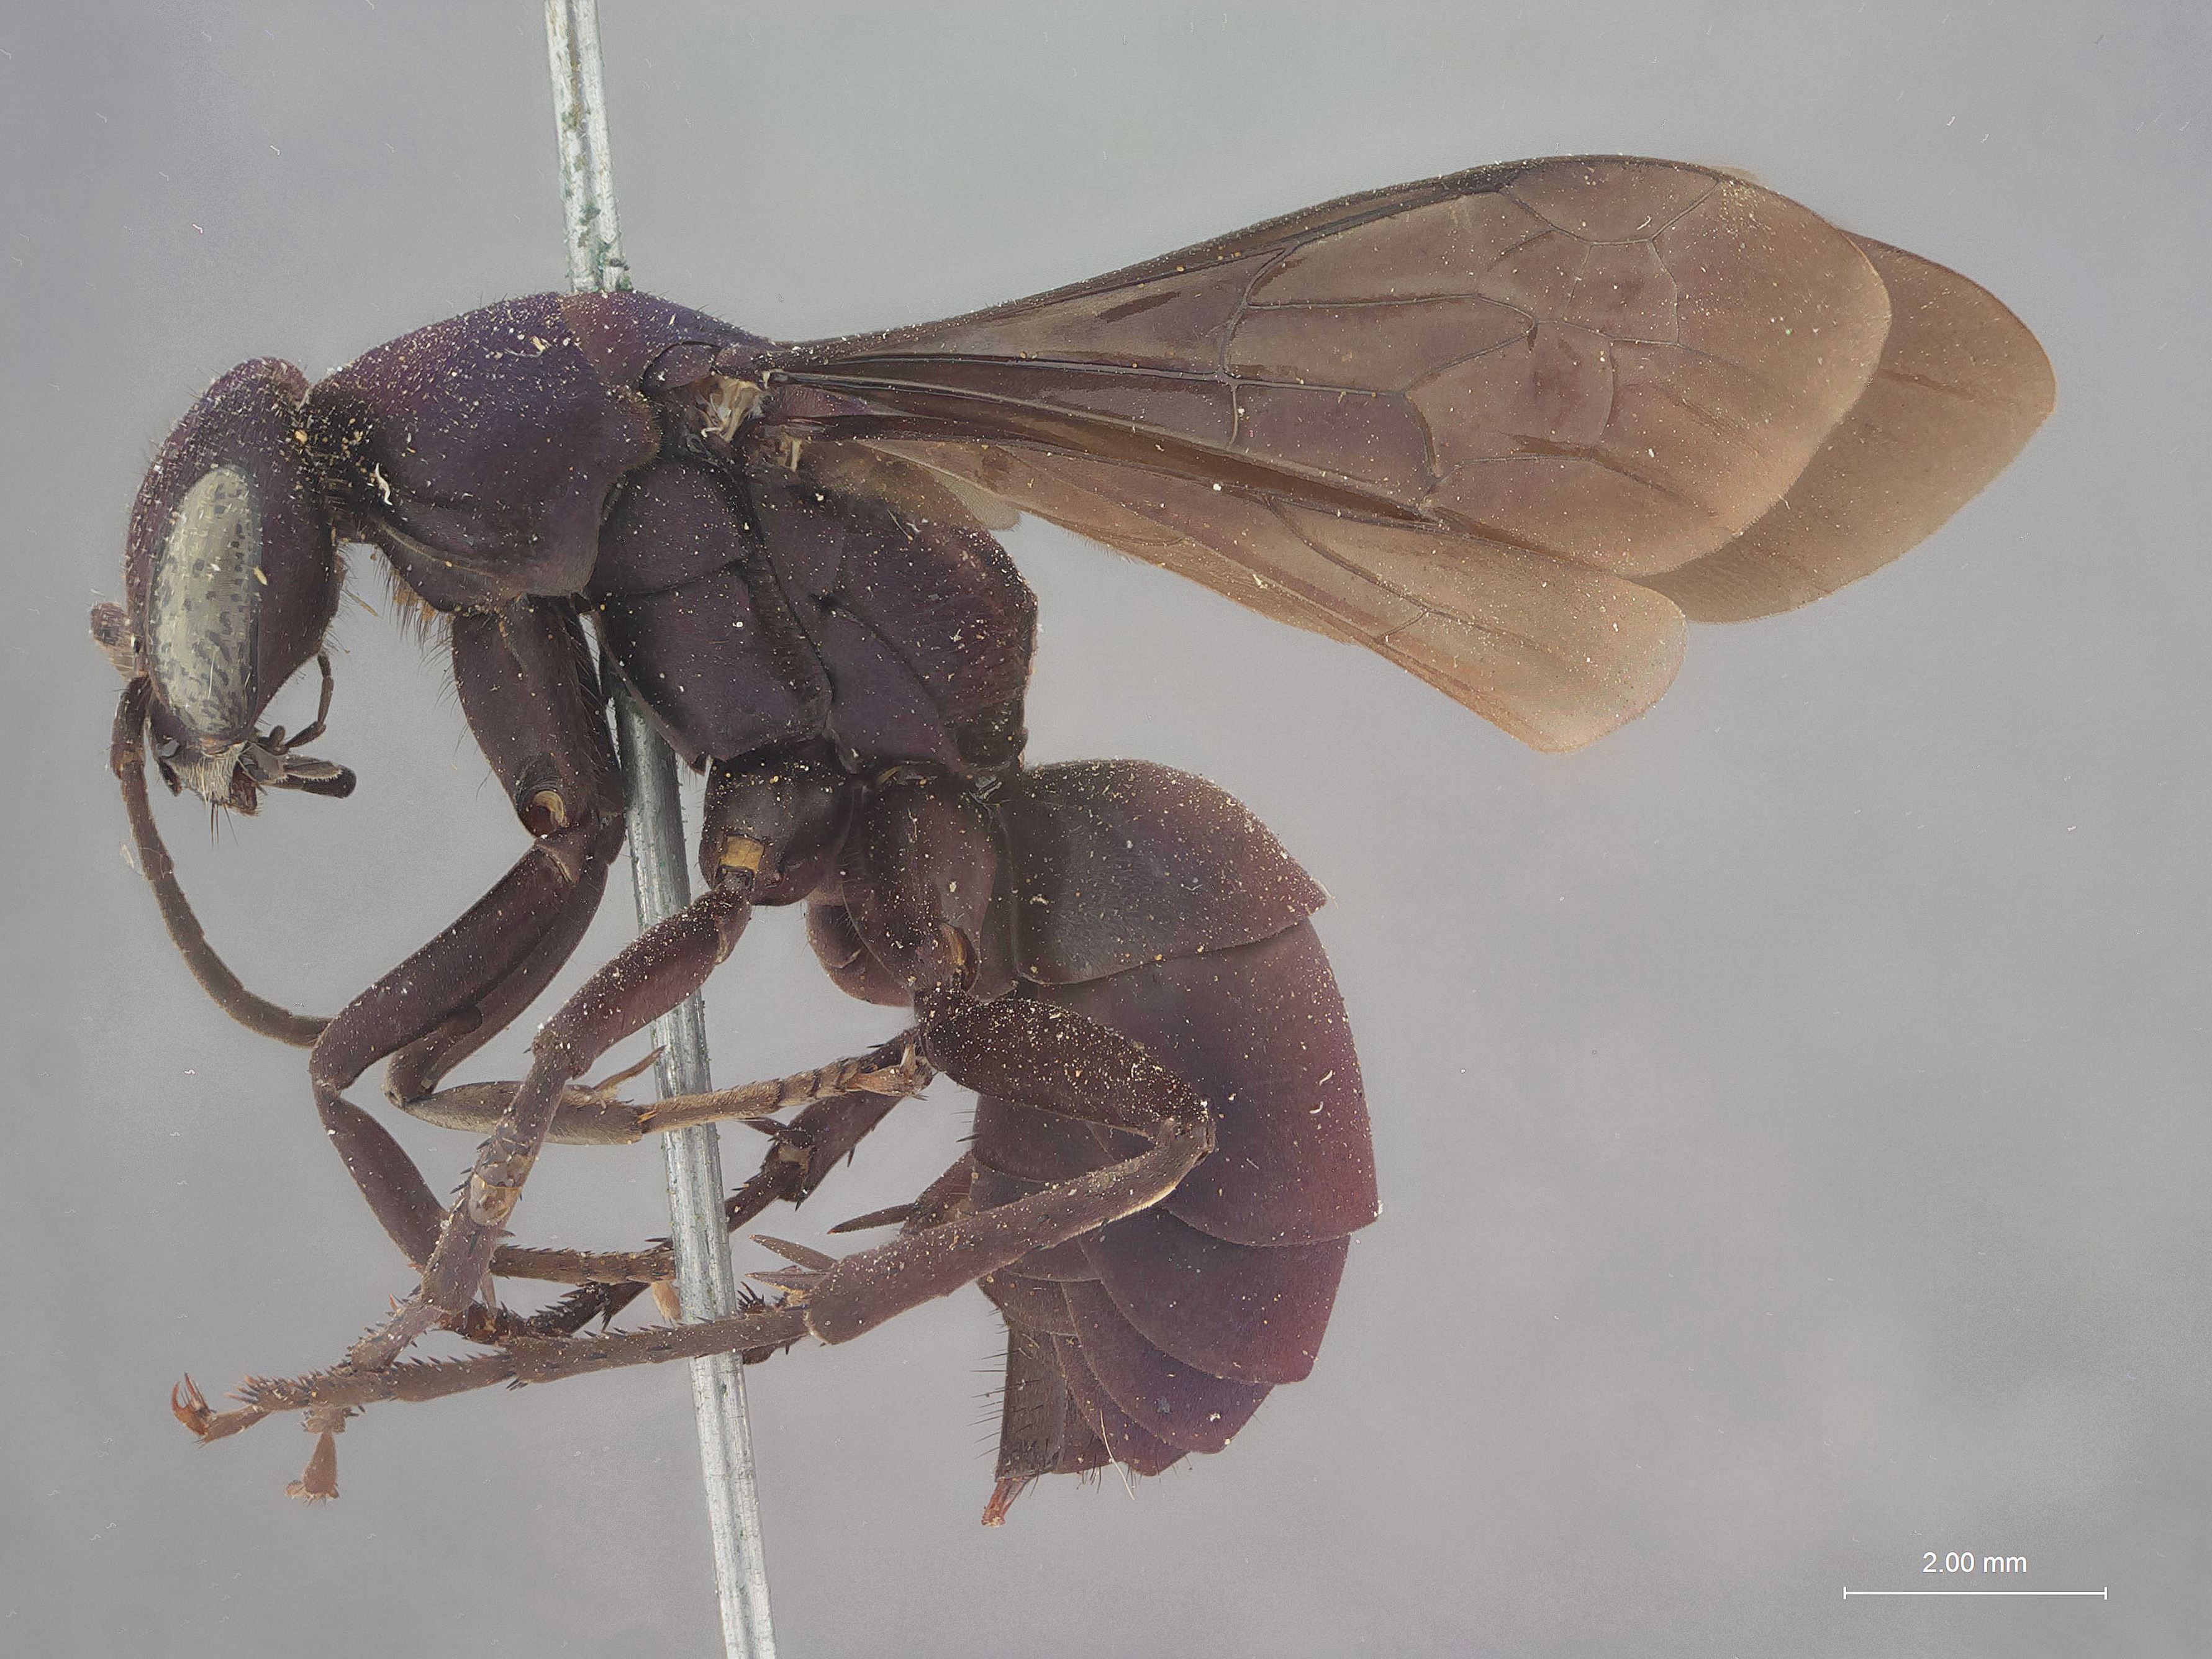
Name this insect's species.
Parapompilus planatus
